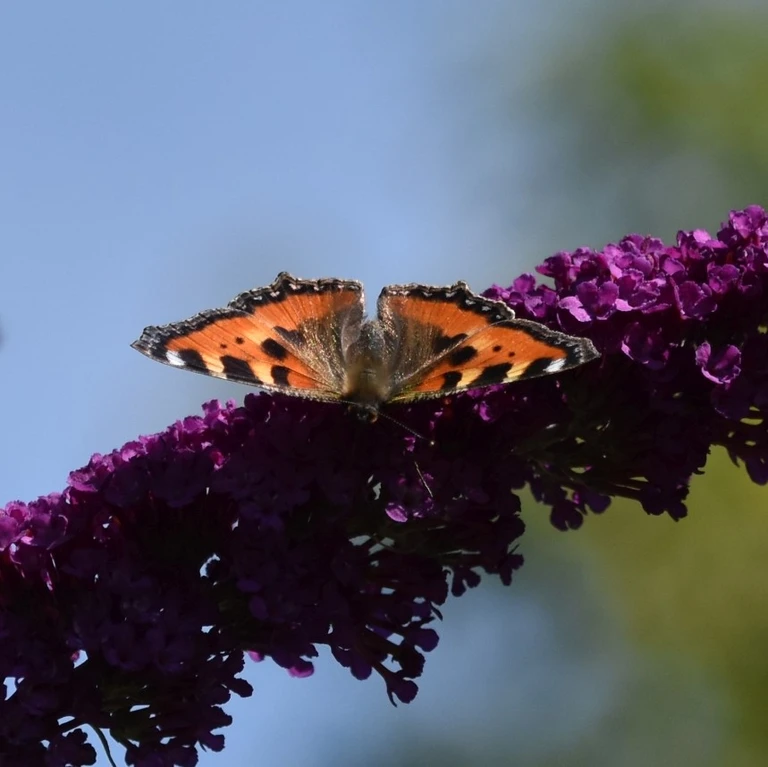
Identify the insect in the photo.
Aglais urticae
